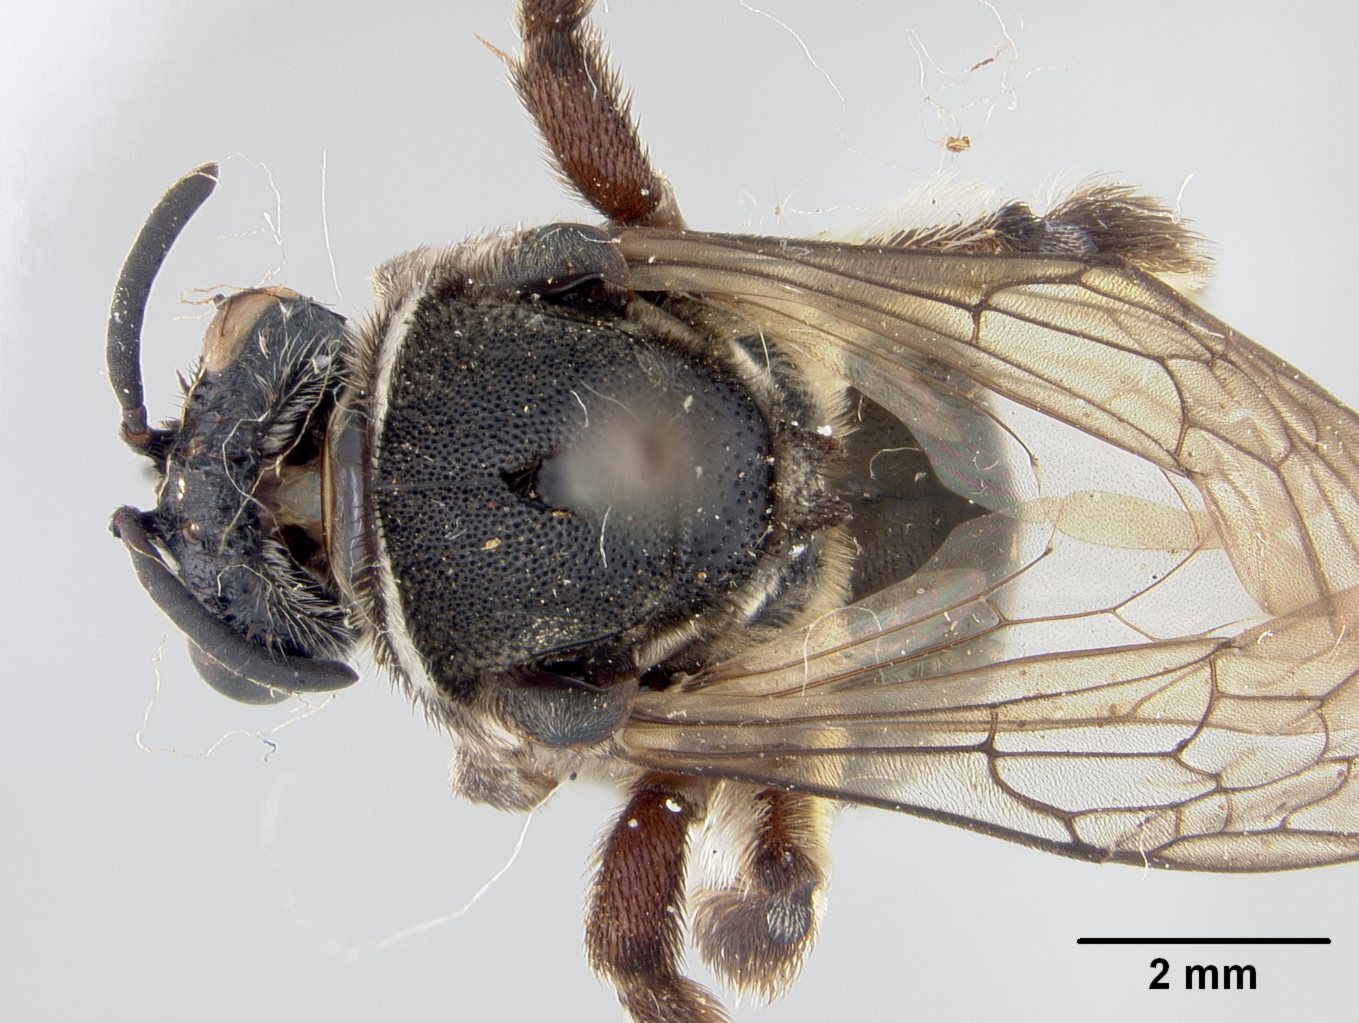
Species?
Nomia mcgregori
